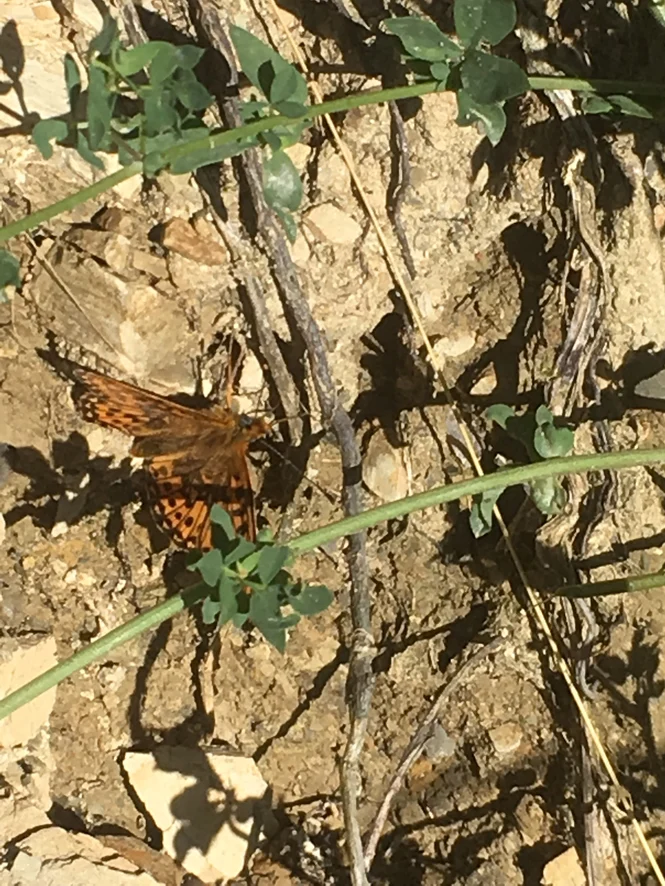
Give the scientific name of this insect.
Boloria euphrosyne (also Clossiana euphrosyne)
